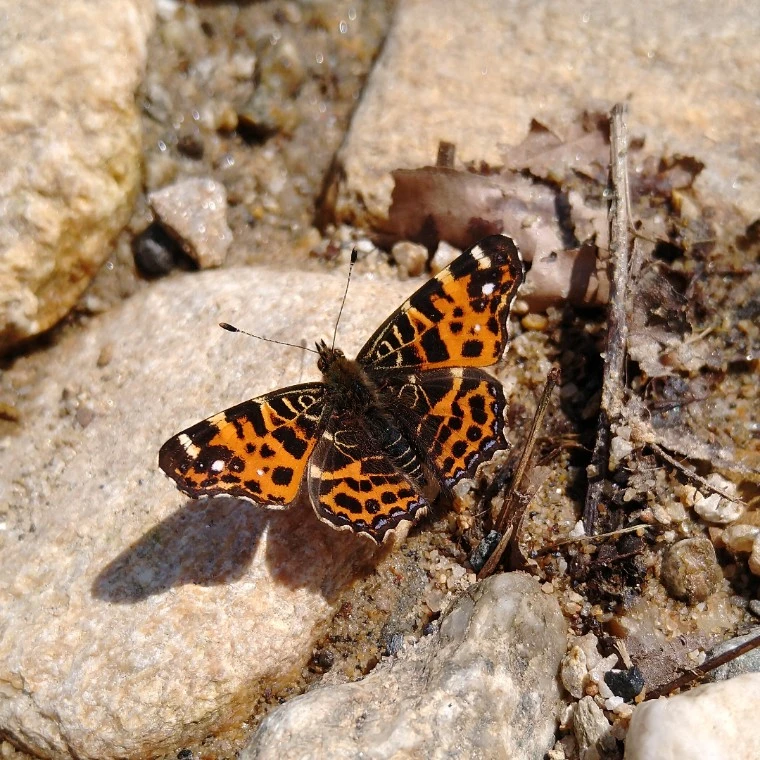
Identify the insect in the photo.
Araschnia levana
